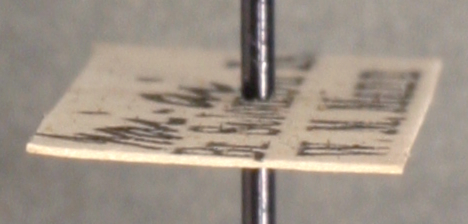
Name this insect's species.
Stigmatomma celata
